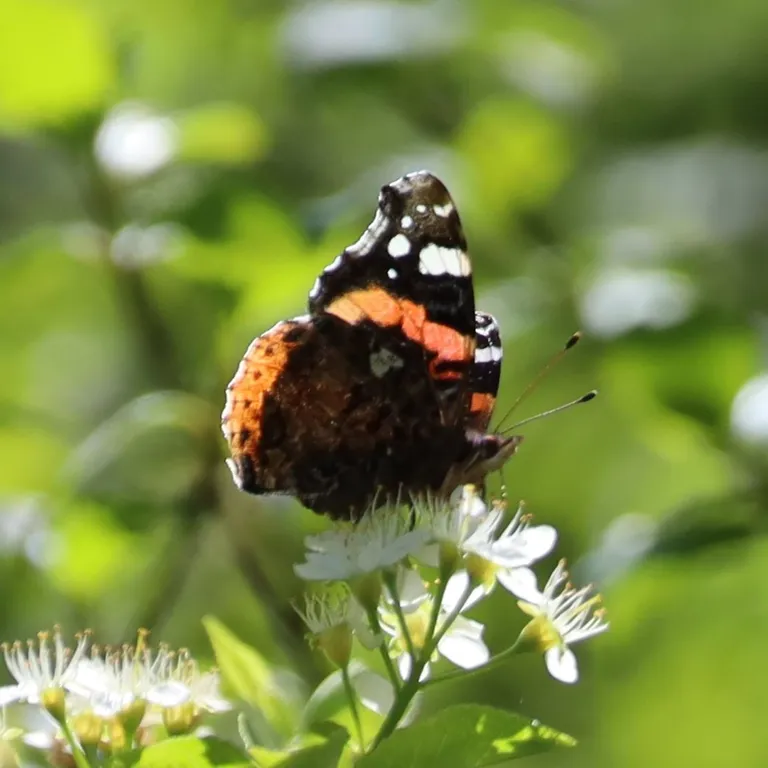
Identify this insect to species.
Vanessa atalanta
